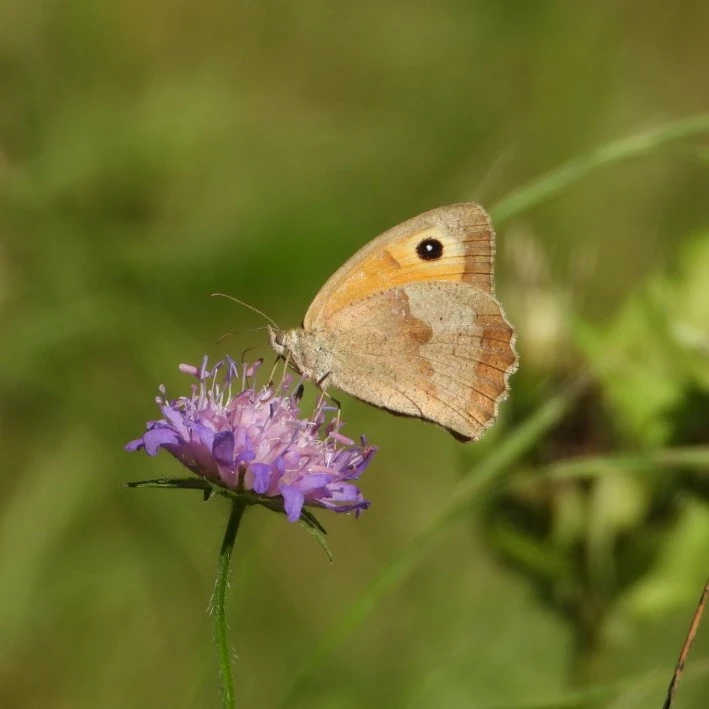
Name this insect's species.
Maniola jurtina
